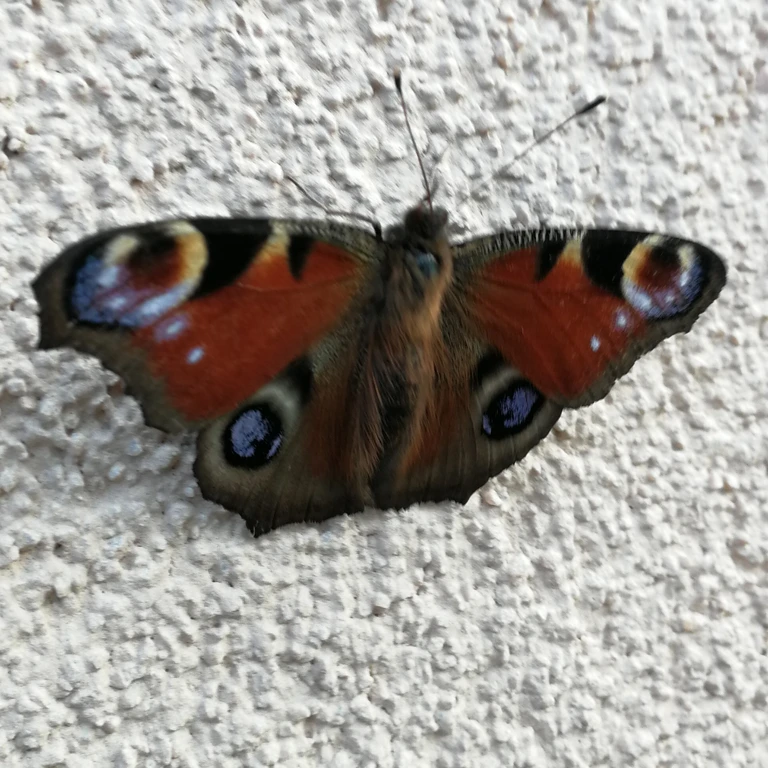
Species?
Aglais io
